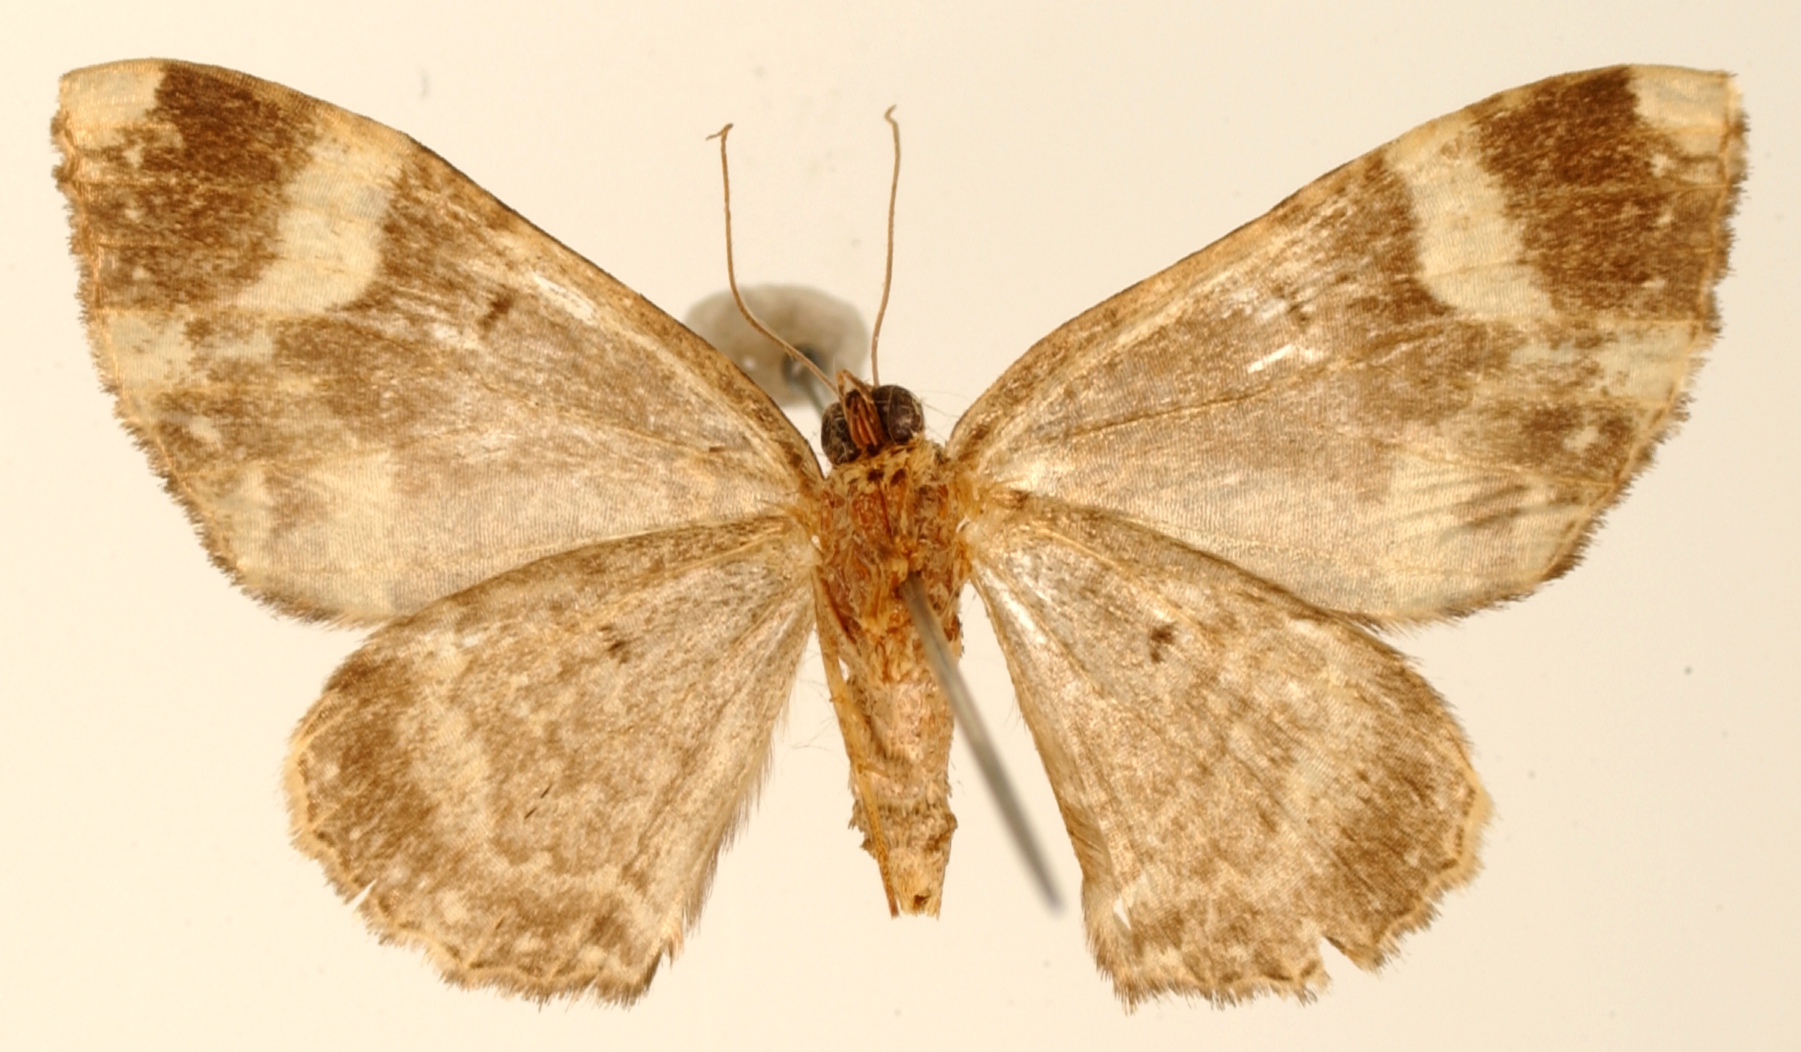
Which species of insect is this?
Hammaptera trujillaria
